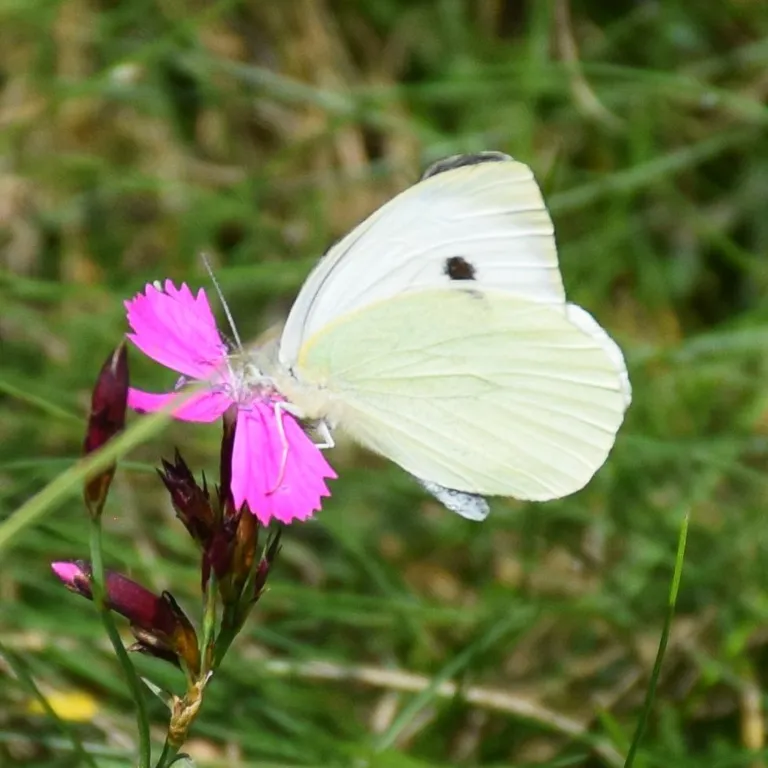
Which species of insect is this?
Pieris brassicae
